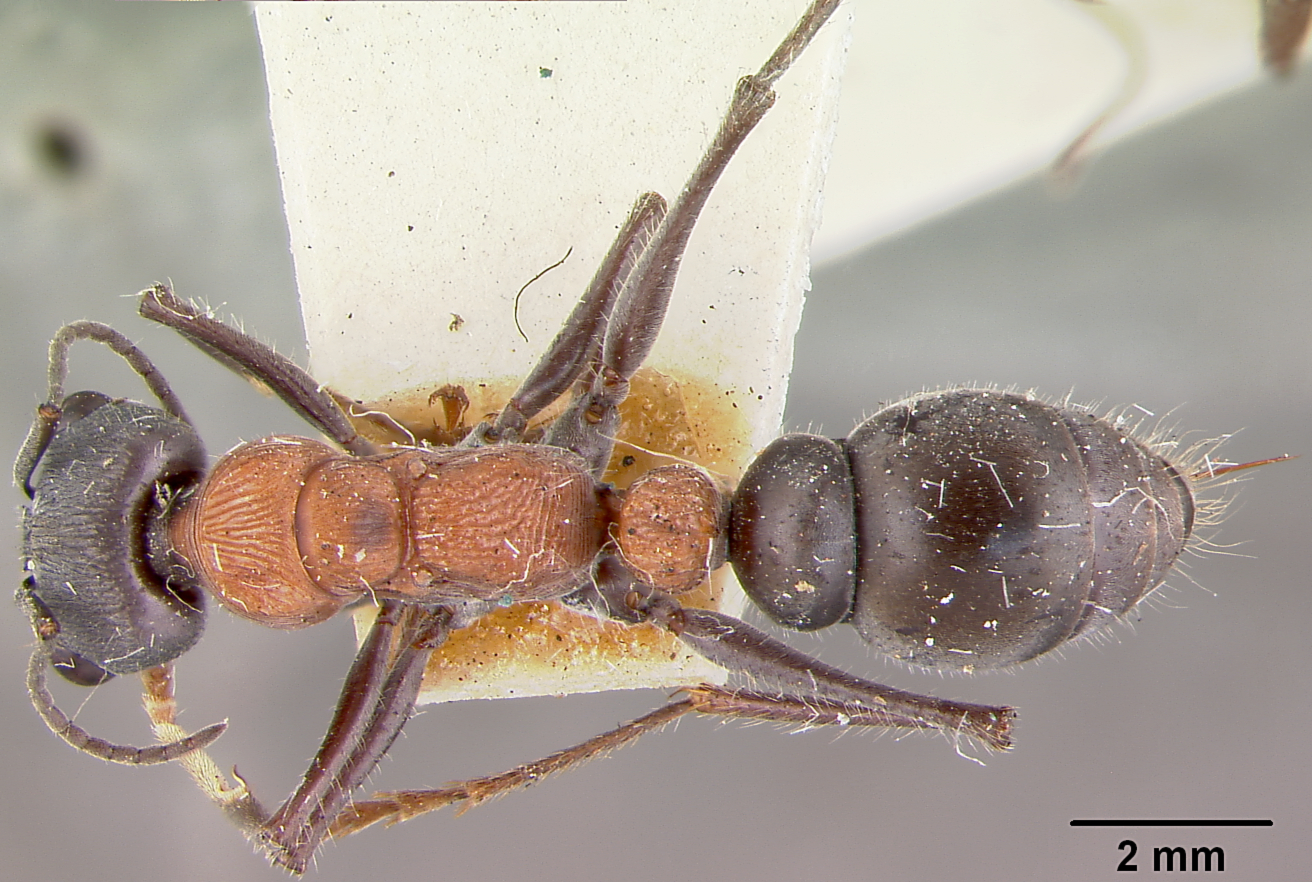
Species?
Myrmecia chasei
